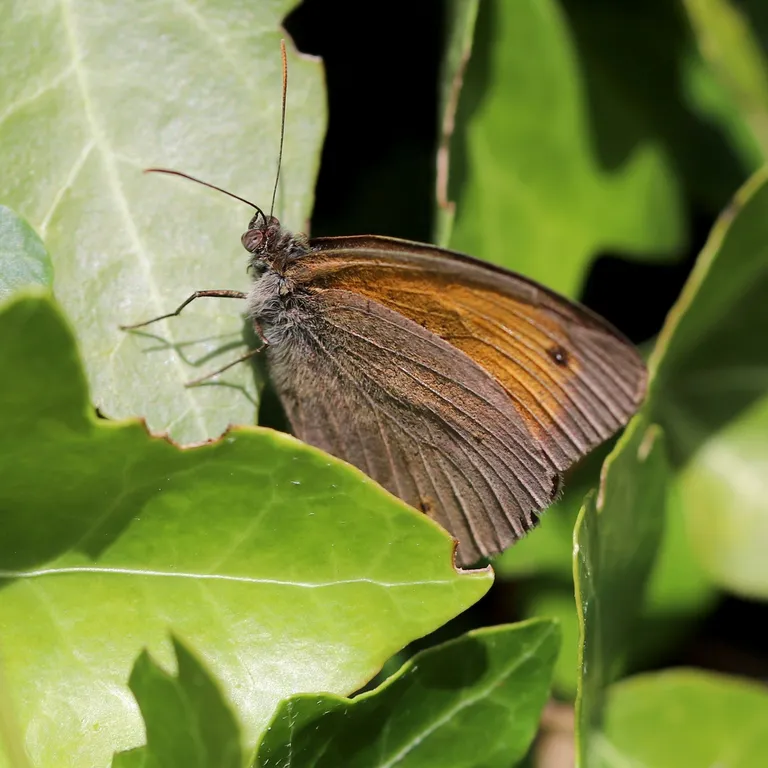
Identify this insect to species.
Maniola jurtina
